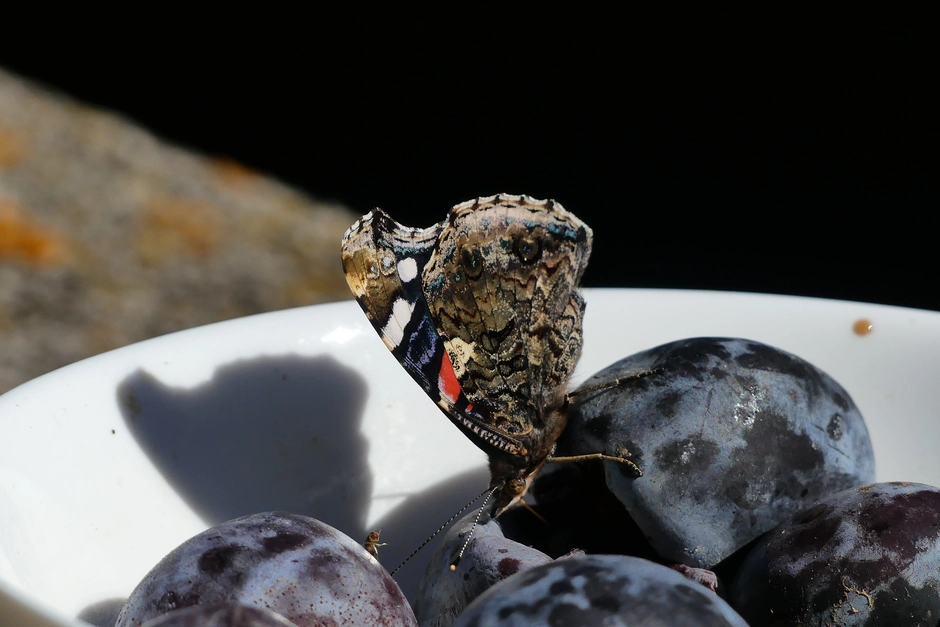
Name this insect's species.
Vanessa atalanta
